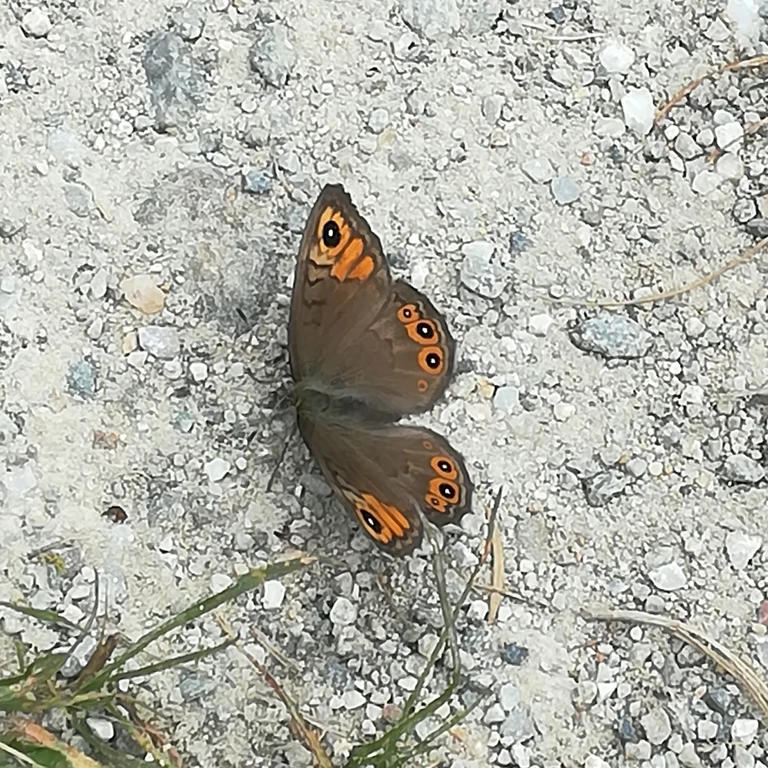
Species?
Lasiommata petropolitana (also Pararge petropolitana)
